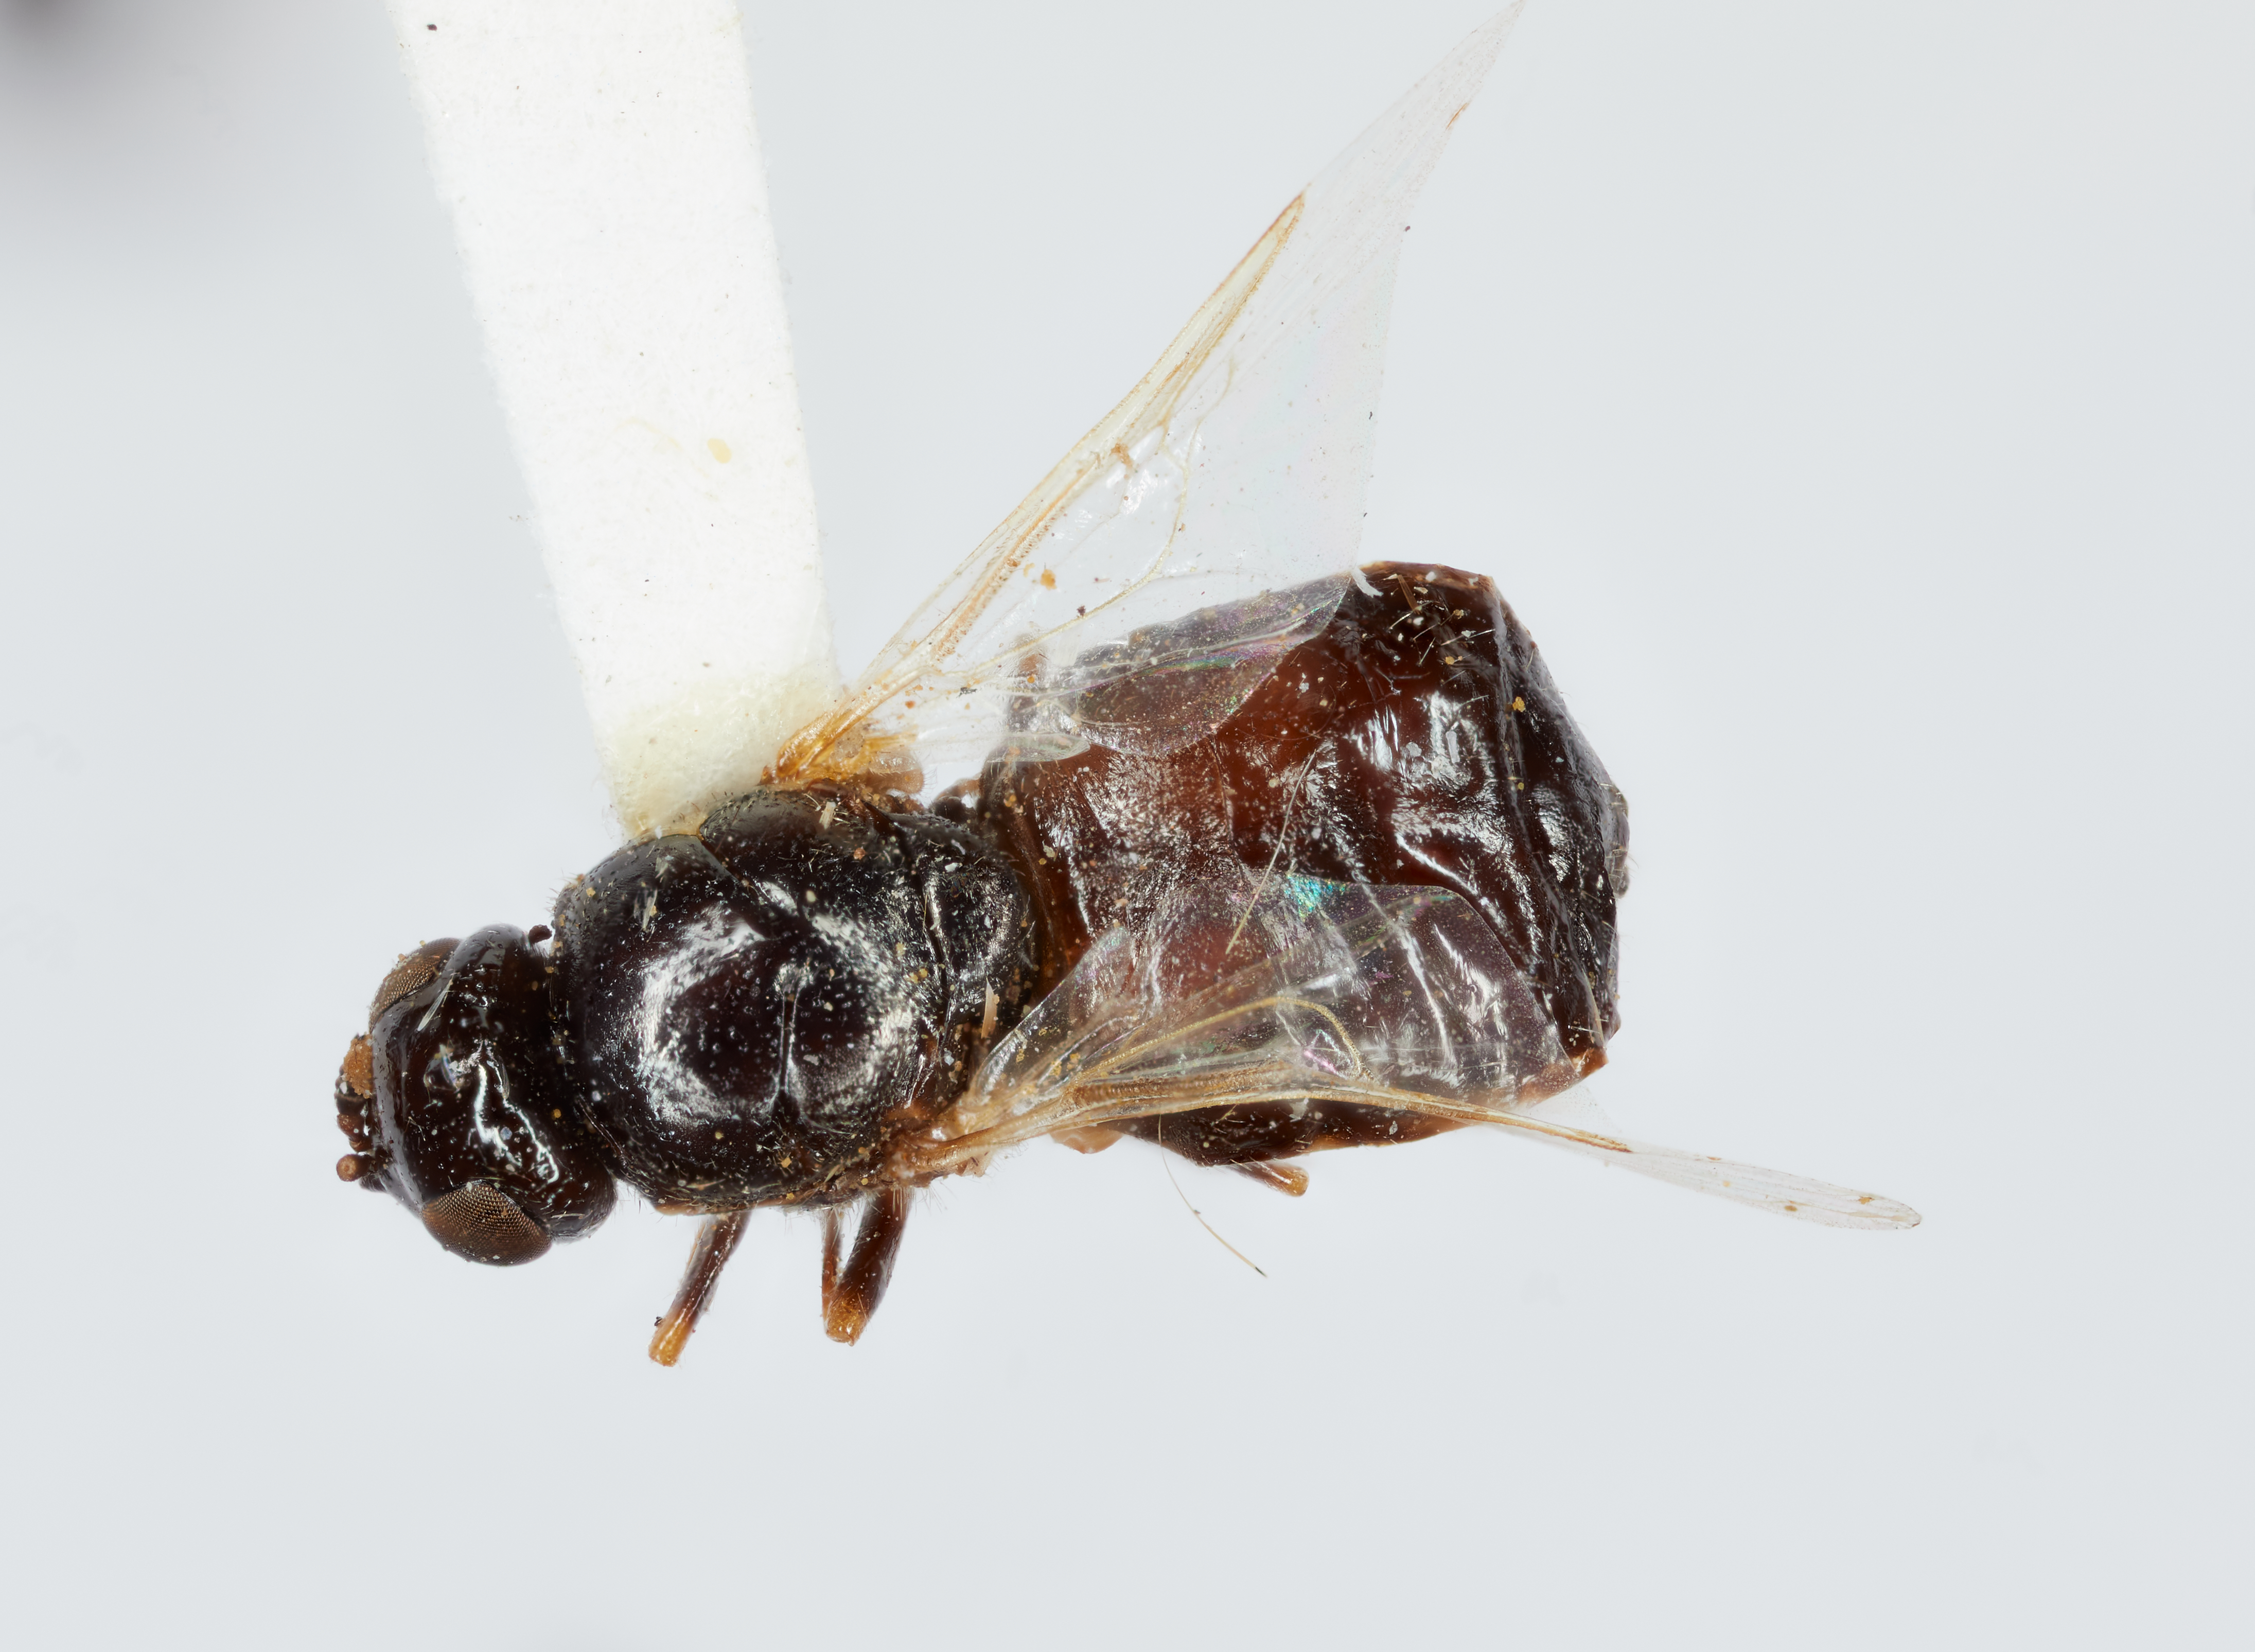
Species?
Nemotelus shannoni
